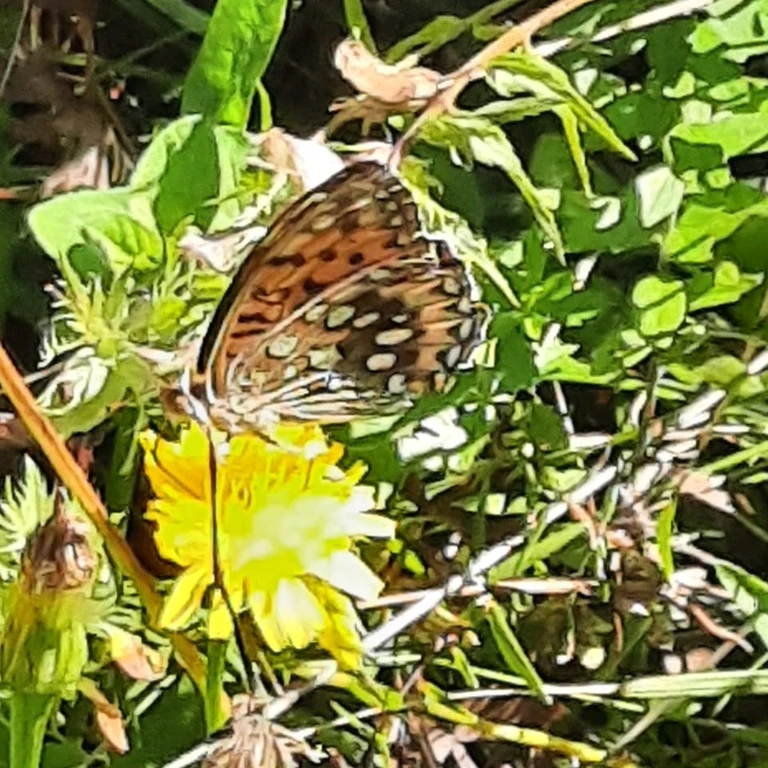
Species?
Speyeria aglaja
